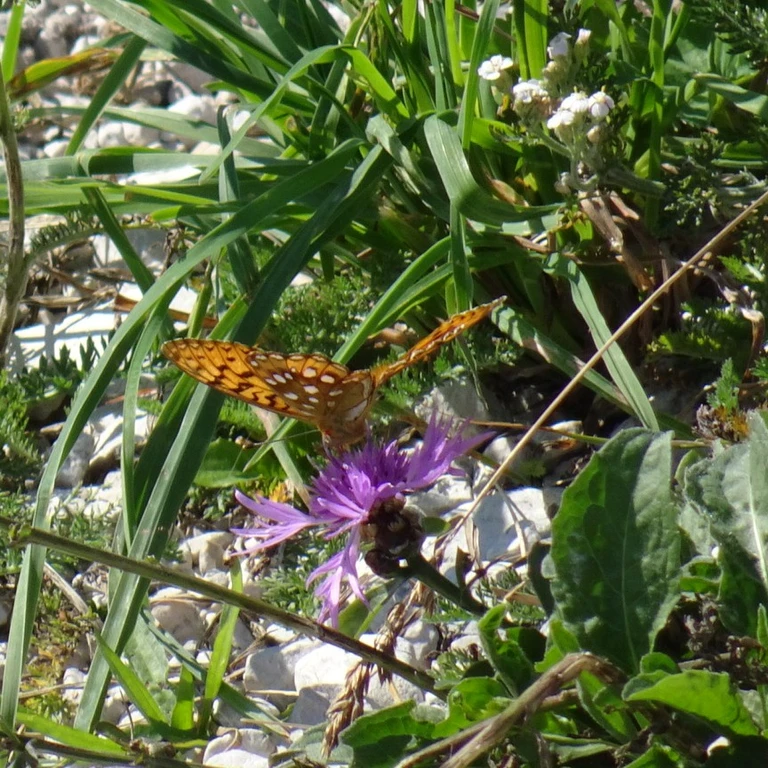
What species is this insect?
Speyeria aglaja
